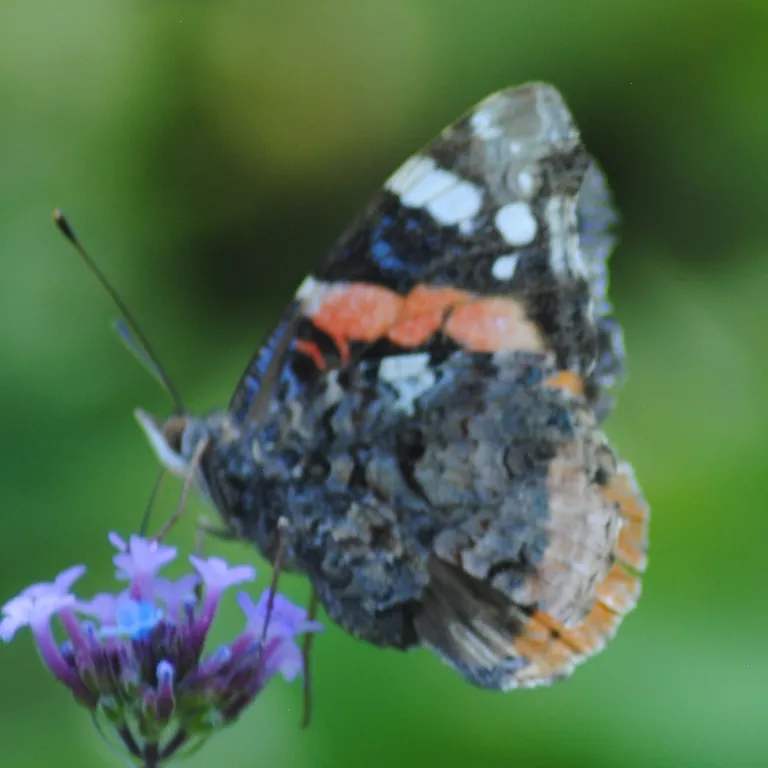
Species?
Vanessa atalanta
